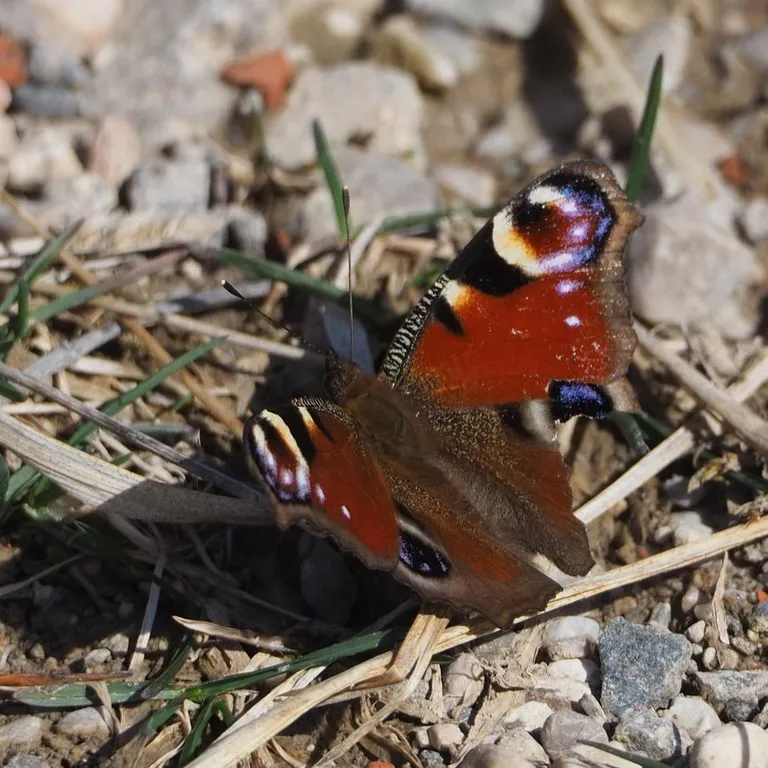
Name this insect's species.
Aglais io
